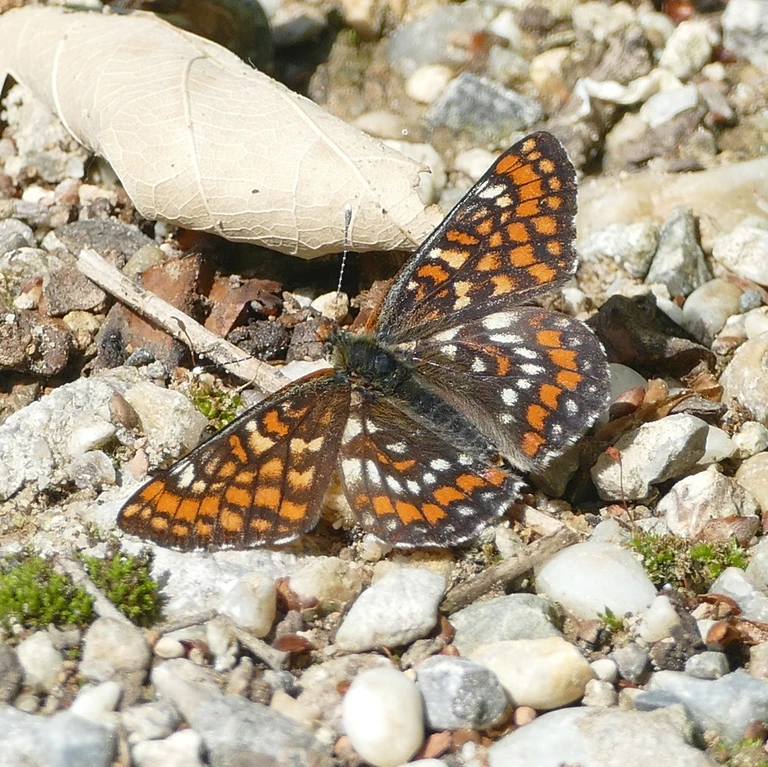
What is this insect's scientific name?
Euphydryas maturna
